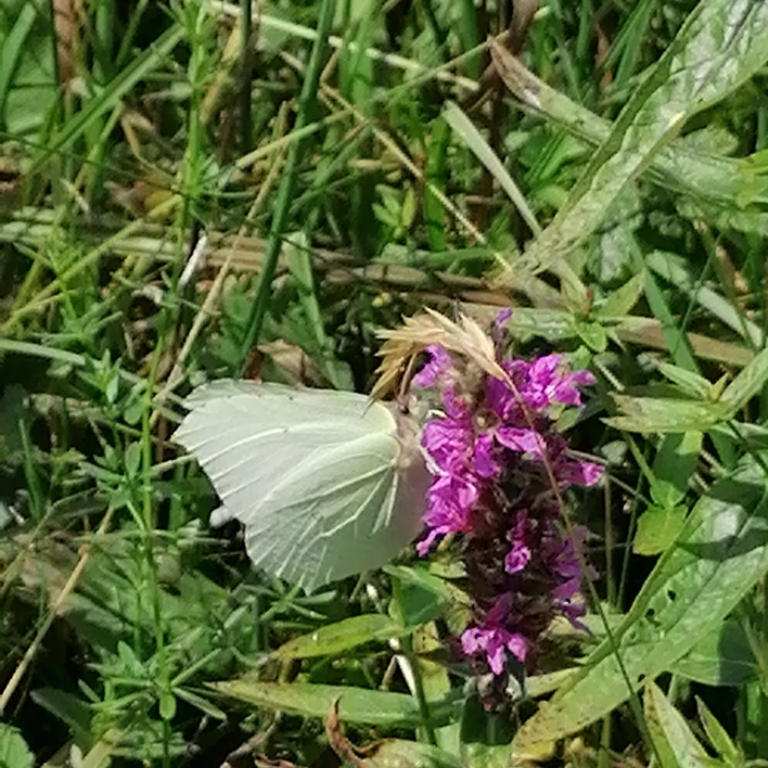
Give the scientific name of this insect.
Gonepteryx rhamni
